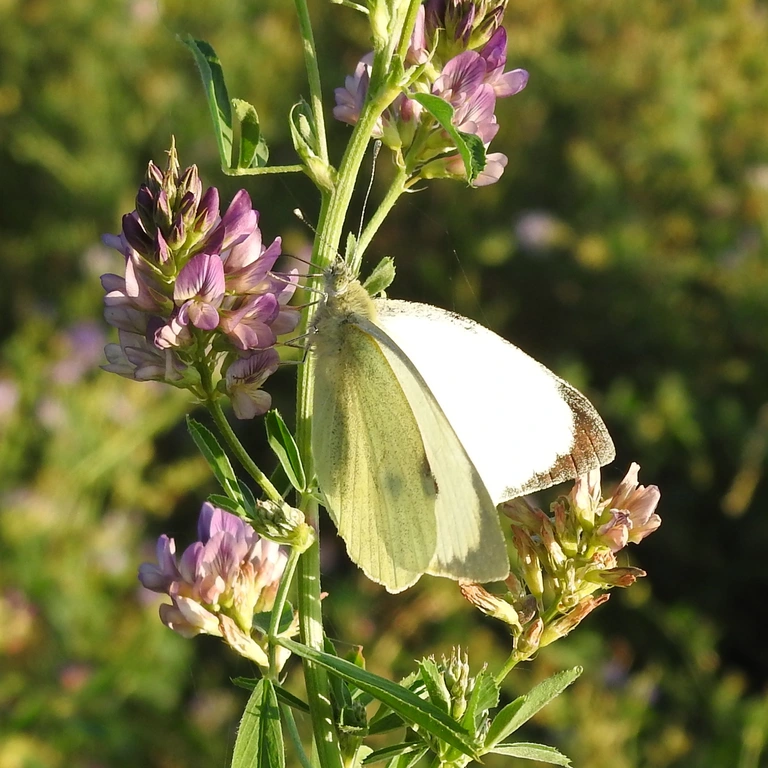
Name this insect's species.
Pieris brassicae
